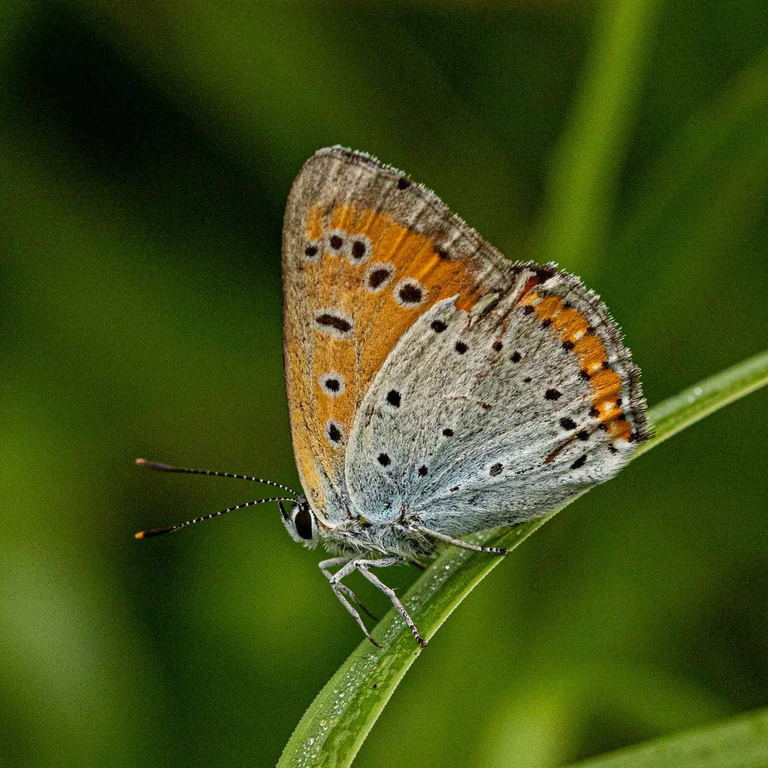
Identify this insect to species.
Lycaena dispar
